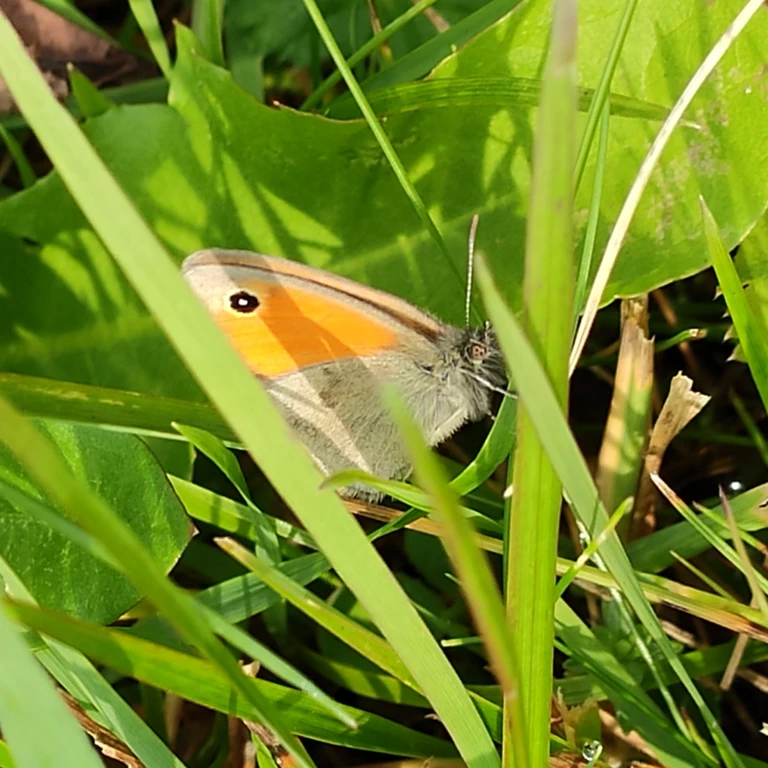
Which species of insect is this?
Coenonympha pamphilus
